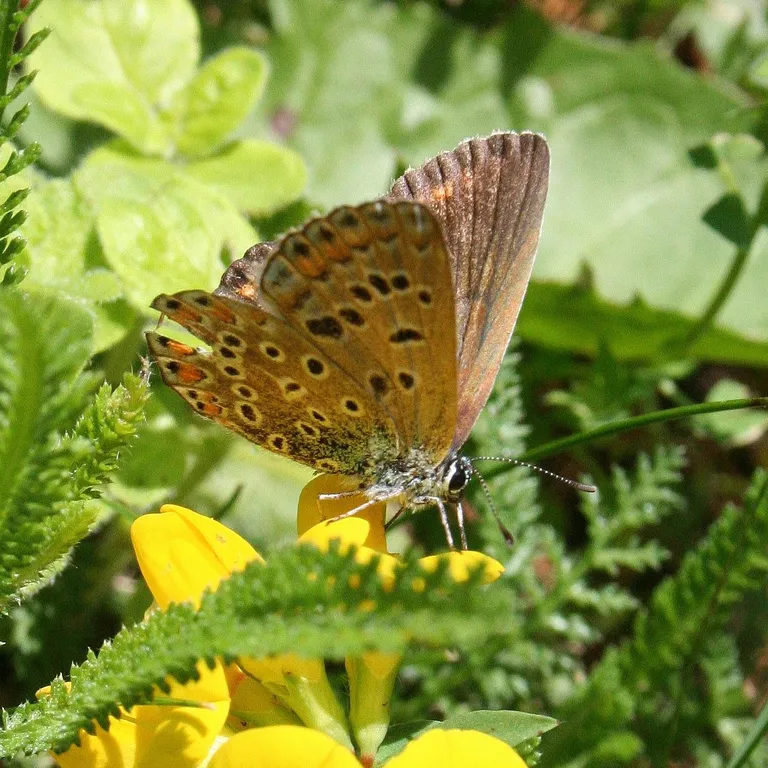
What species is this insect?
Polyommatus icarus
